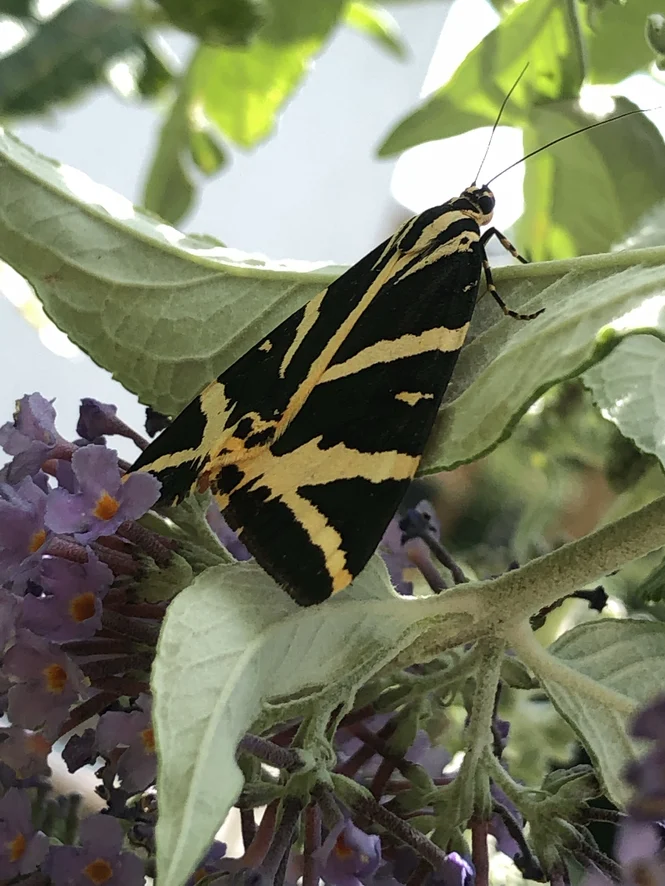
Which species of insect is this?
Euplagia quadripunctaria
